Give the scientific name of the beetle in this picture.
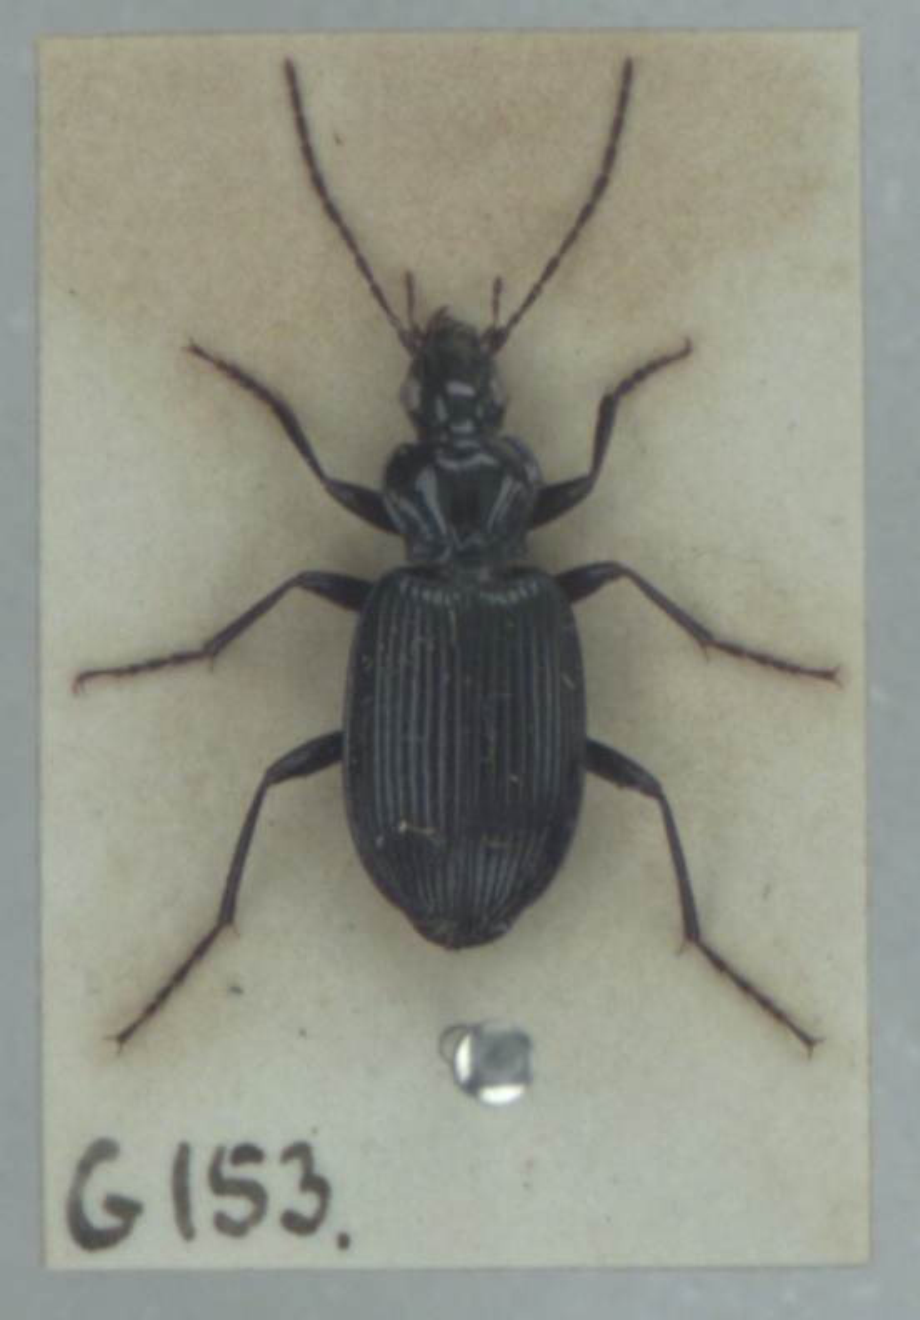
Platynus assimilis
